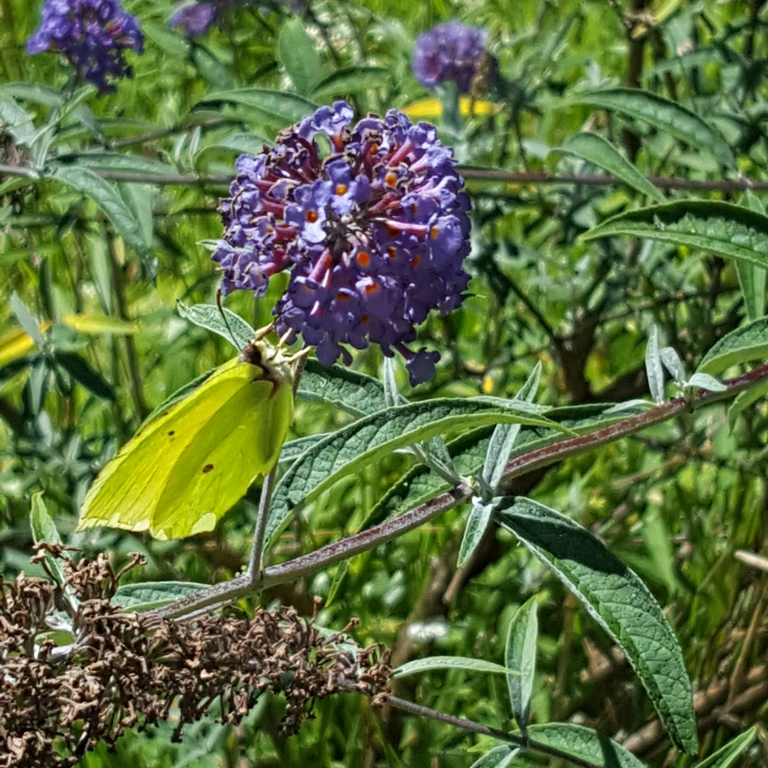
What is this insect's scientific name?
Gonepteryx rhamni
